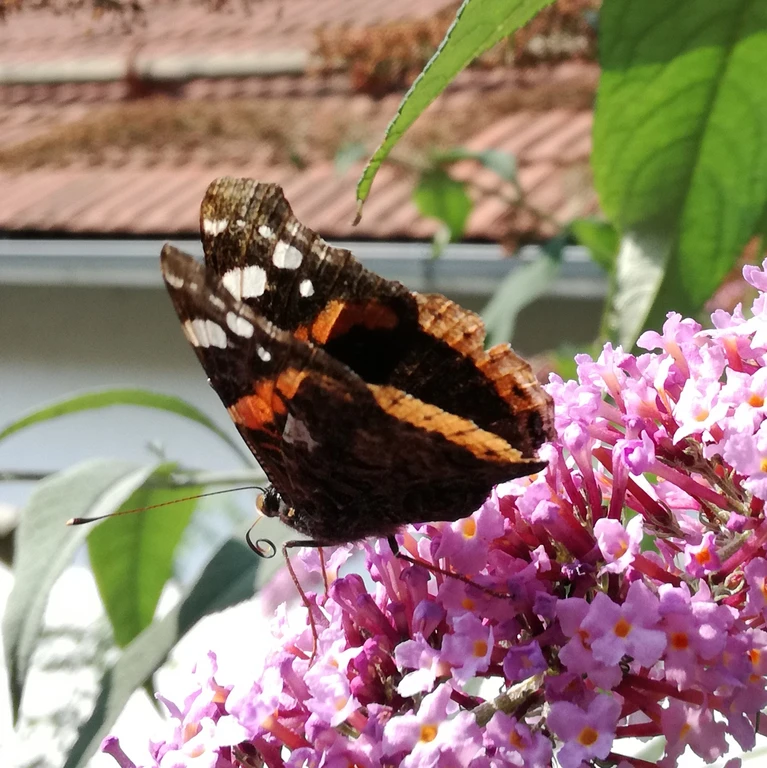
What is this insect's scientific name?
Vanessa atalanta
